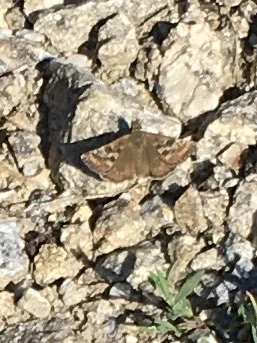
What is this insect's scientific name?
Erynnis tages
